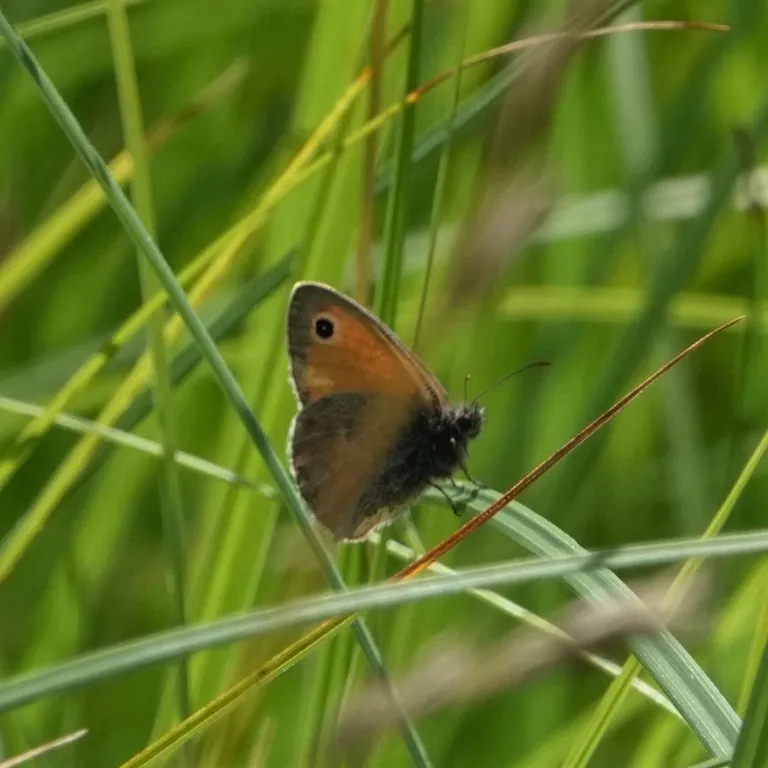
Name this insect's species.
Coenonympha pamphilus
